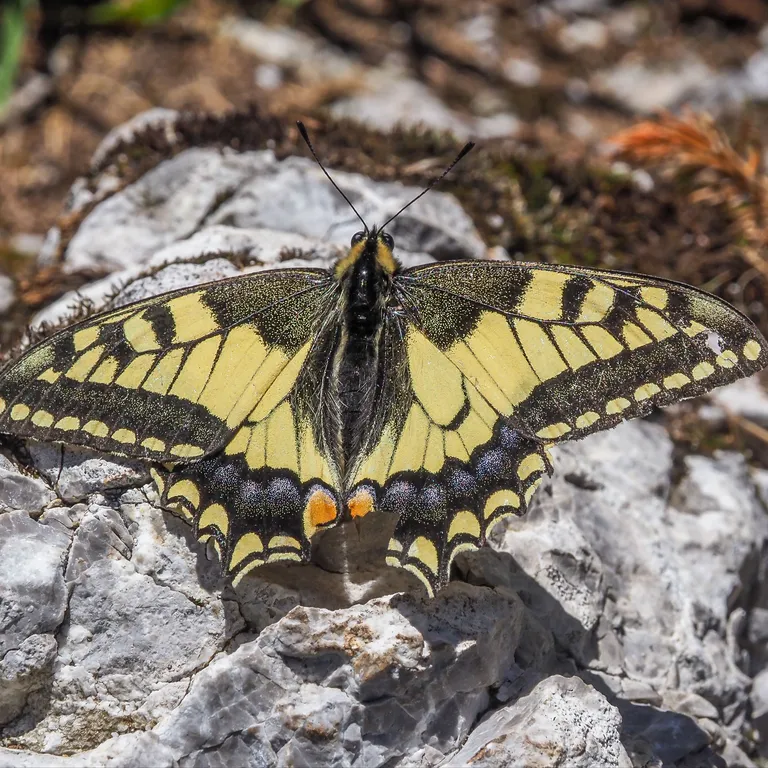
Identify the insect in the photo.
Papilio machaon
